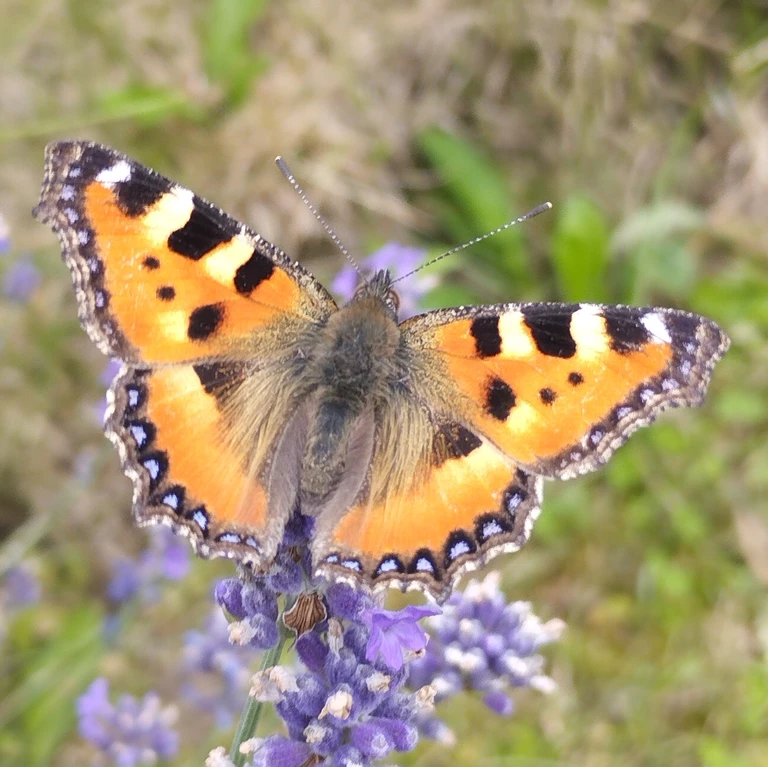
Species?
Aglais urticae
